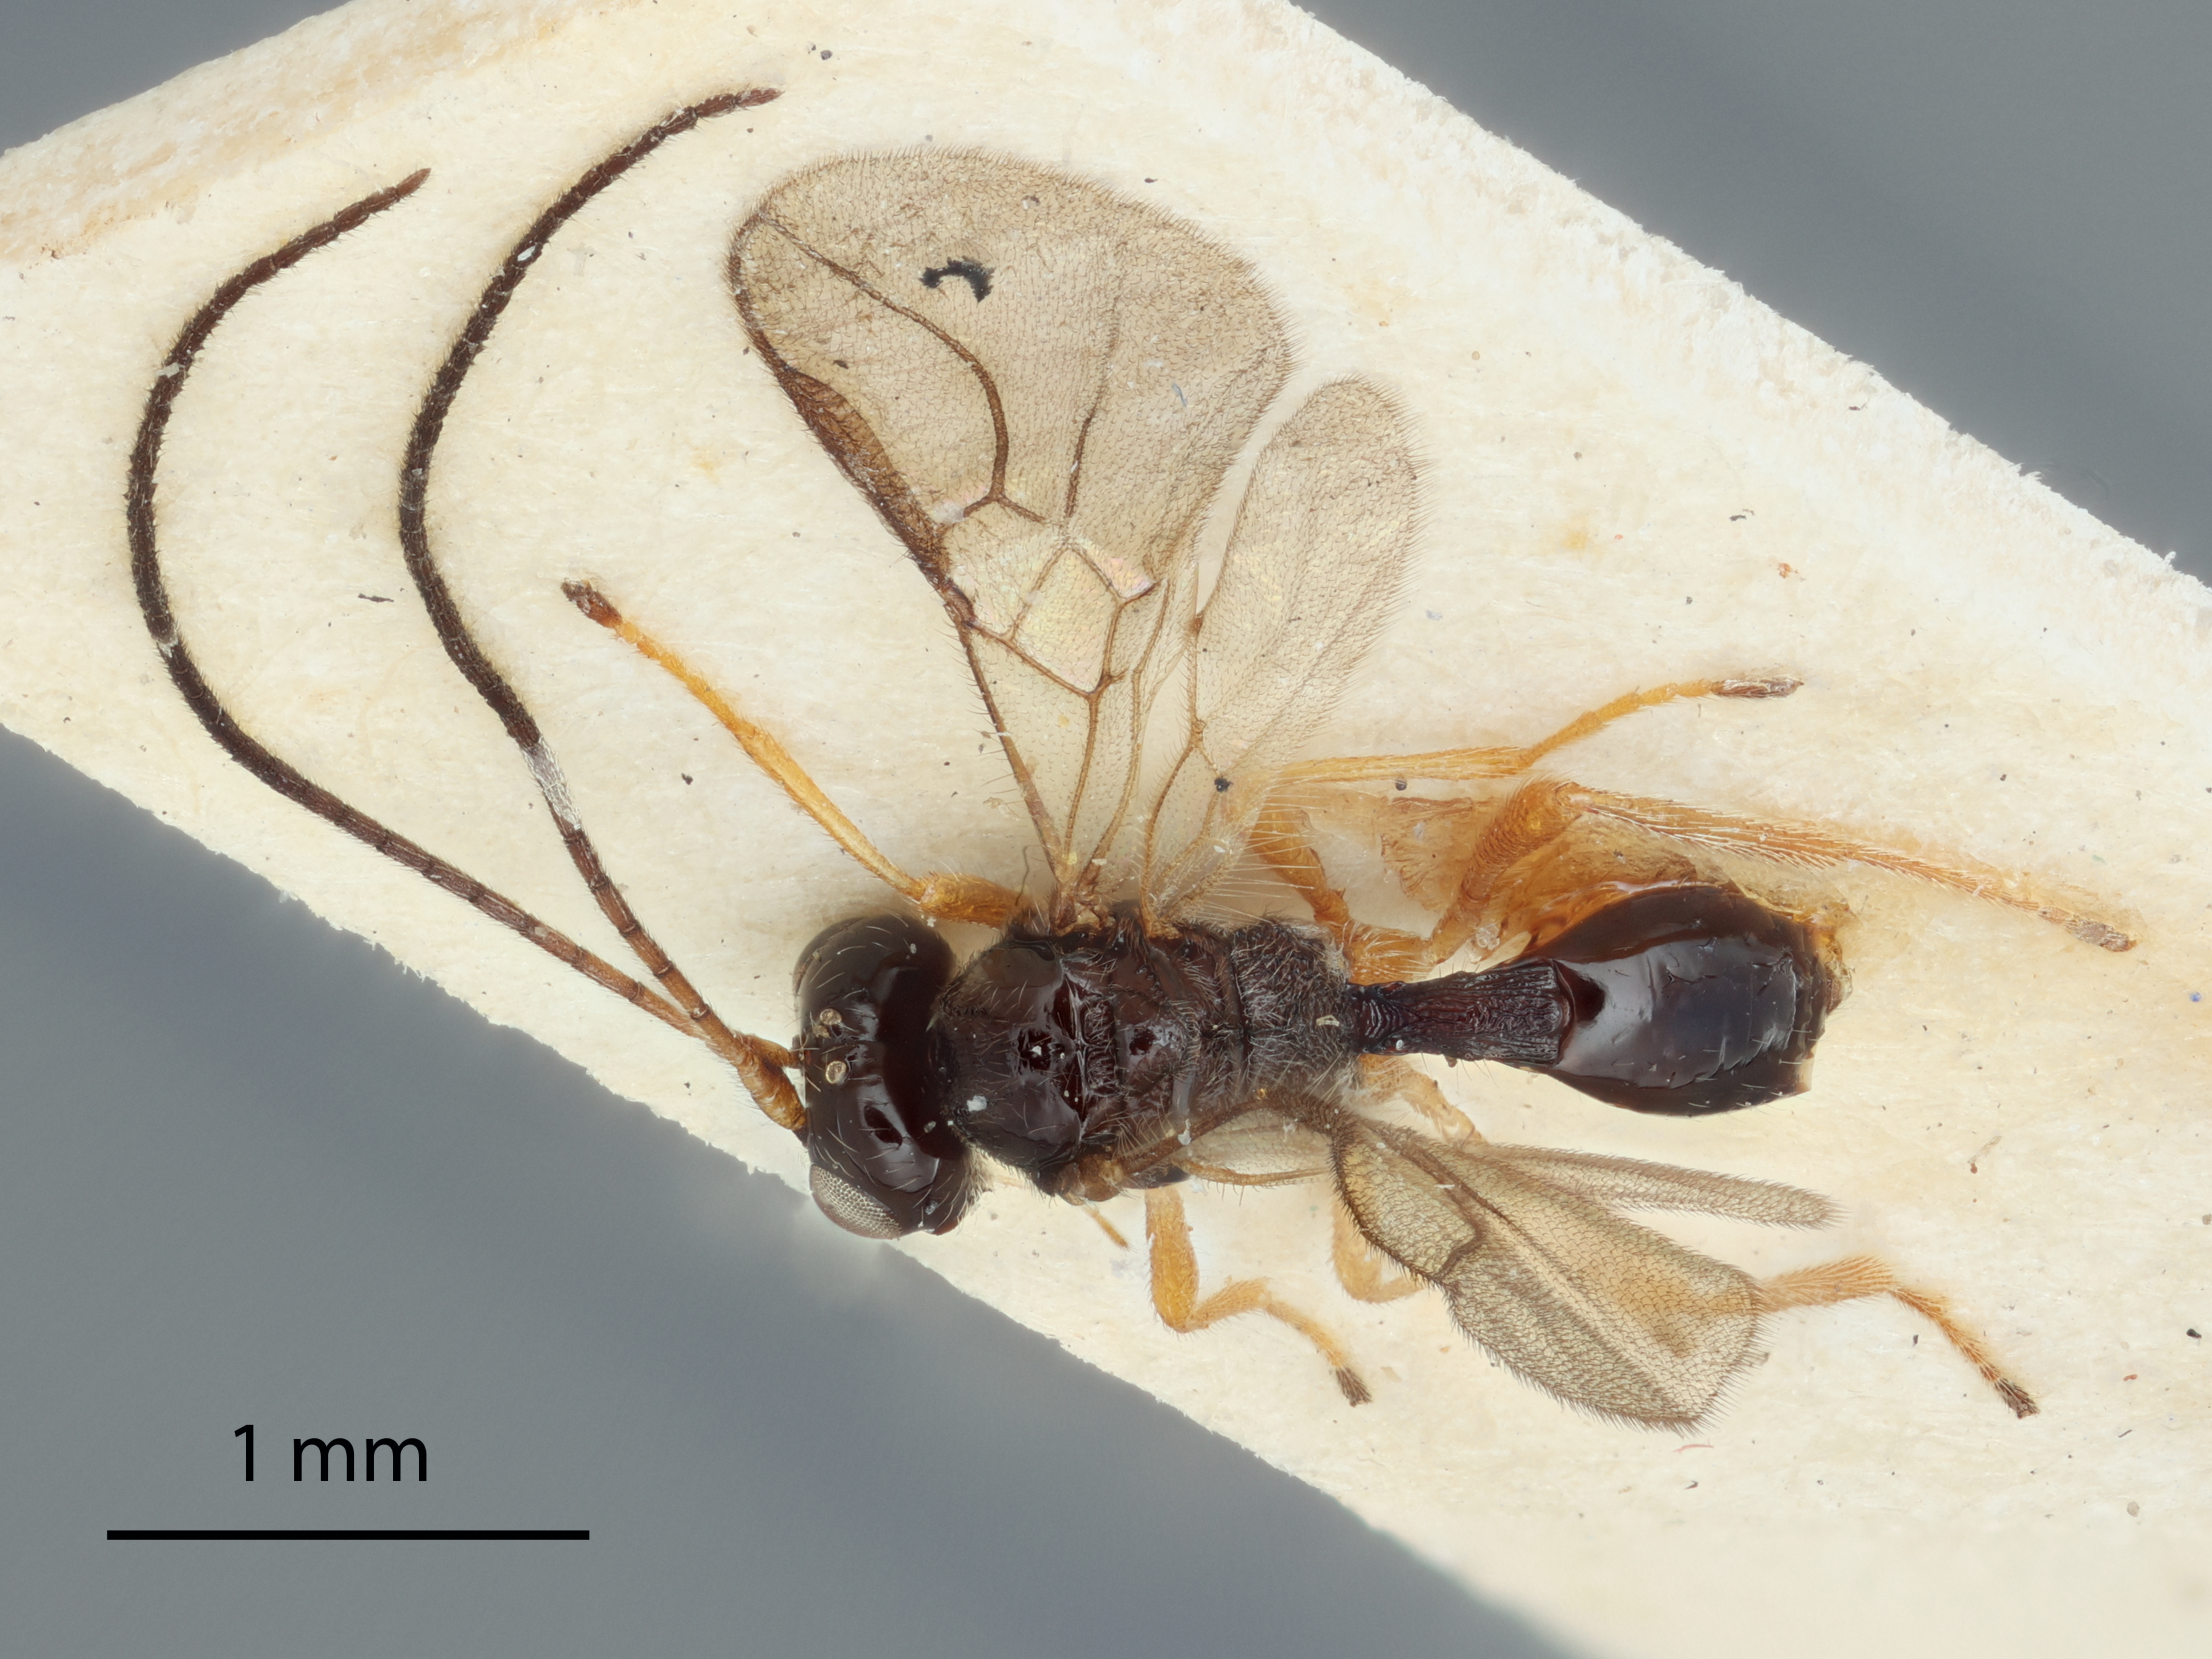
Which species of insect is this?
Dacnusa transversa
